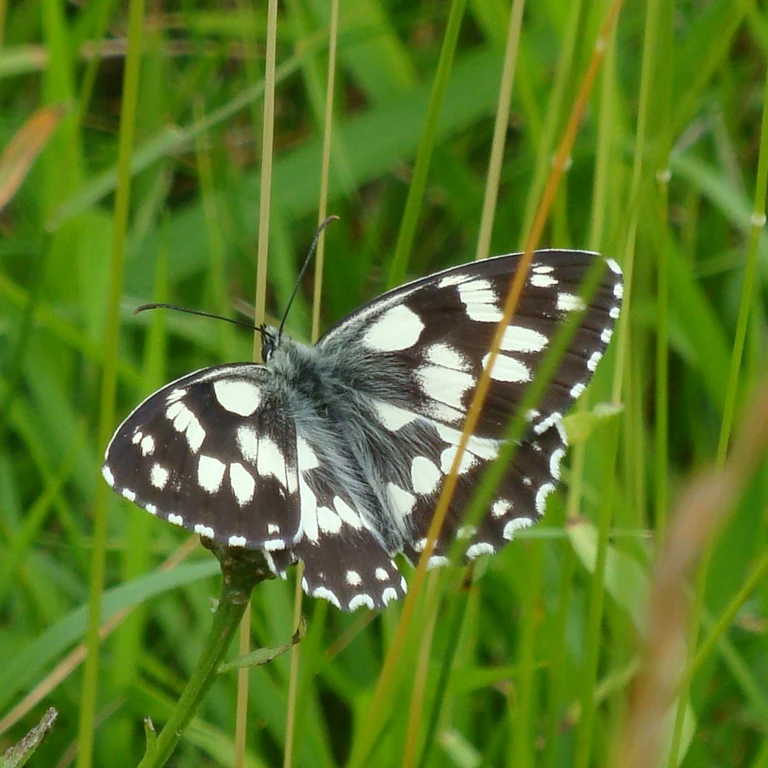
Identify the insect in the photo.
Melanargia galathea
